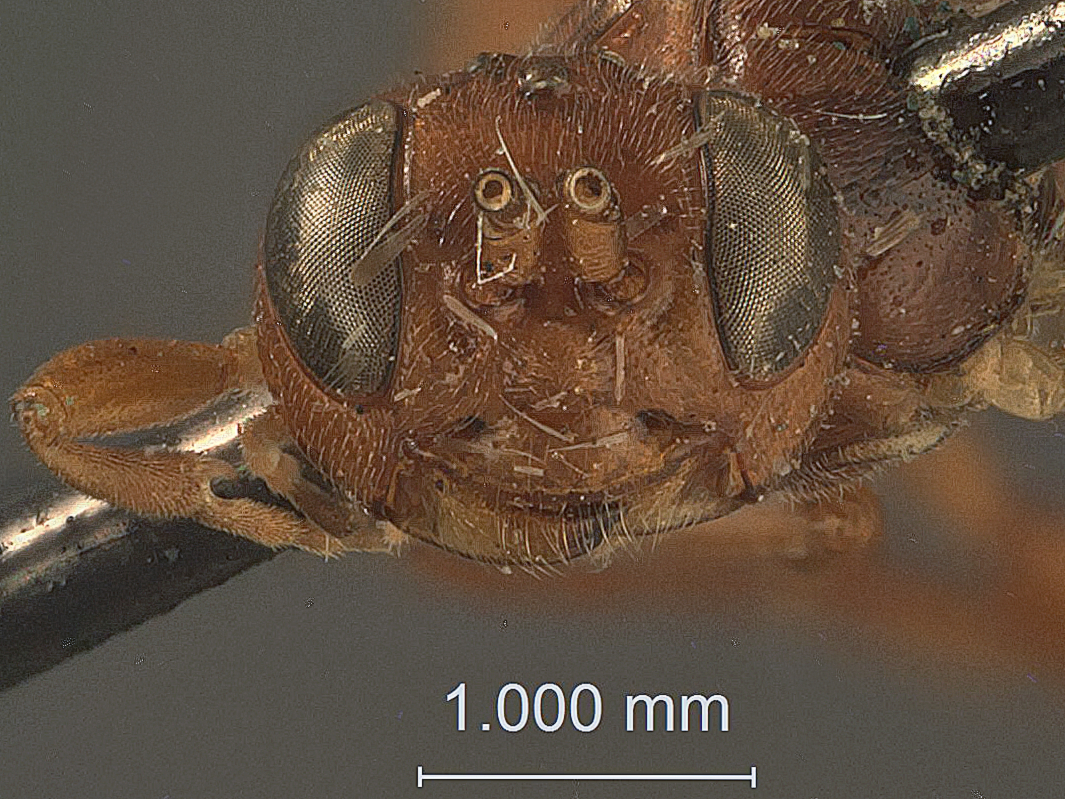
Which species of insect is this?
Phaeogenes phycidis
